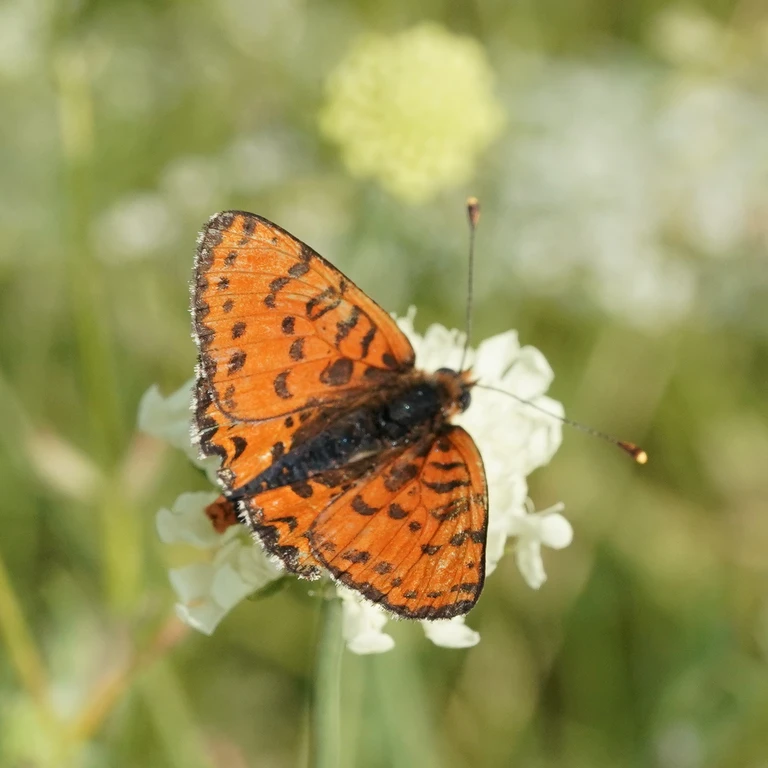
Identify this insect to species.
Melitaea didyma
